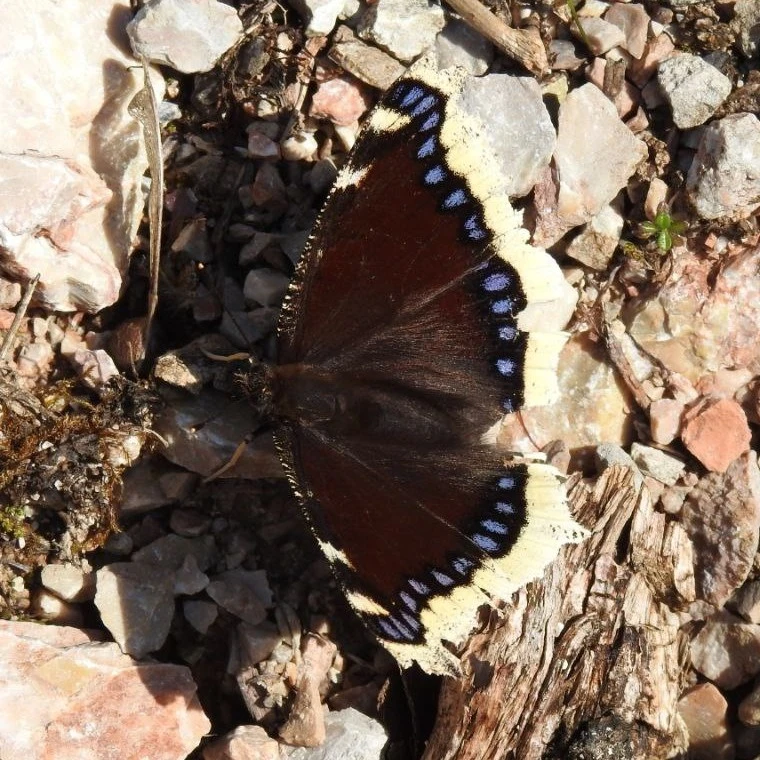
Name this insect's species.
Nymphalis antiopa
